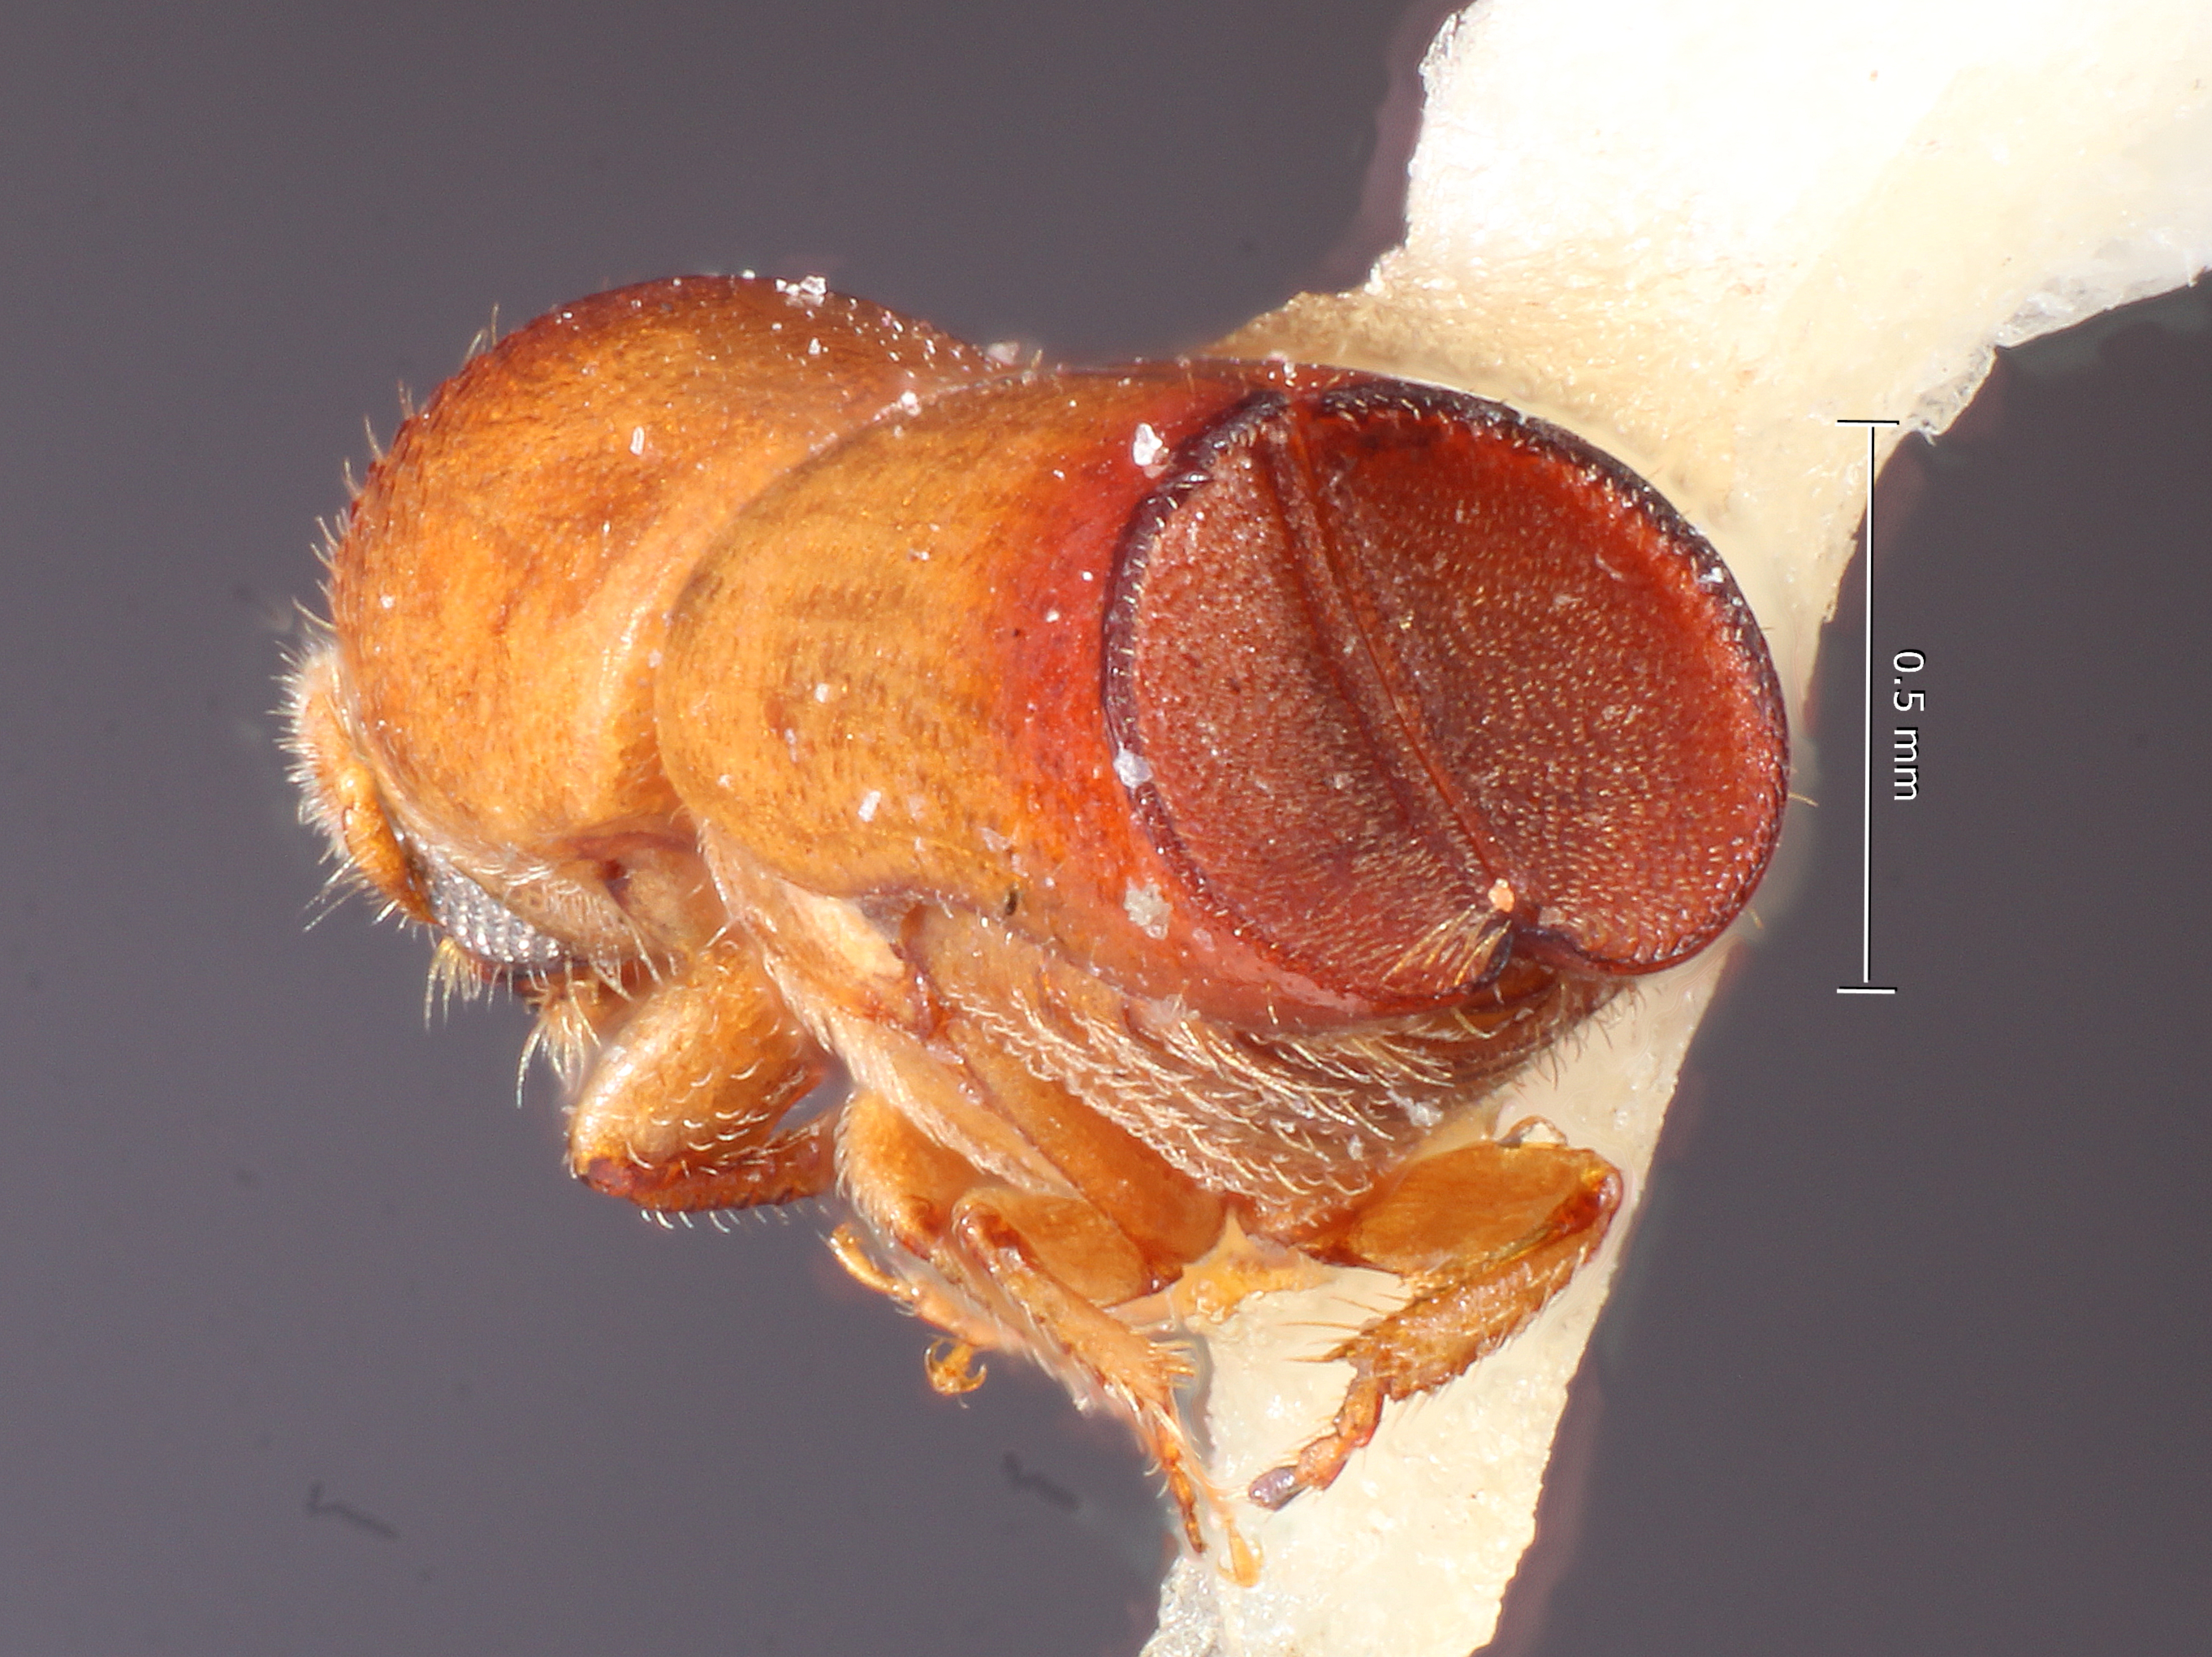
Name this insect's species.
Monarthrum hagedorni
